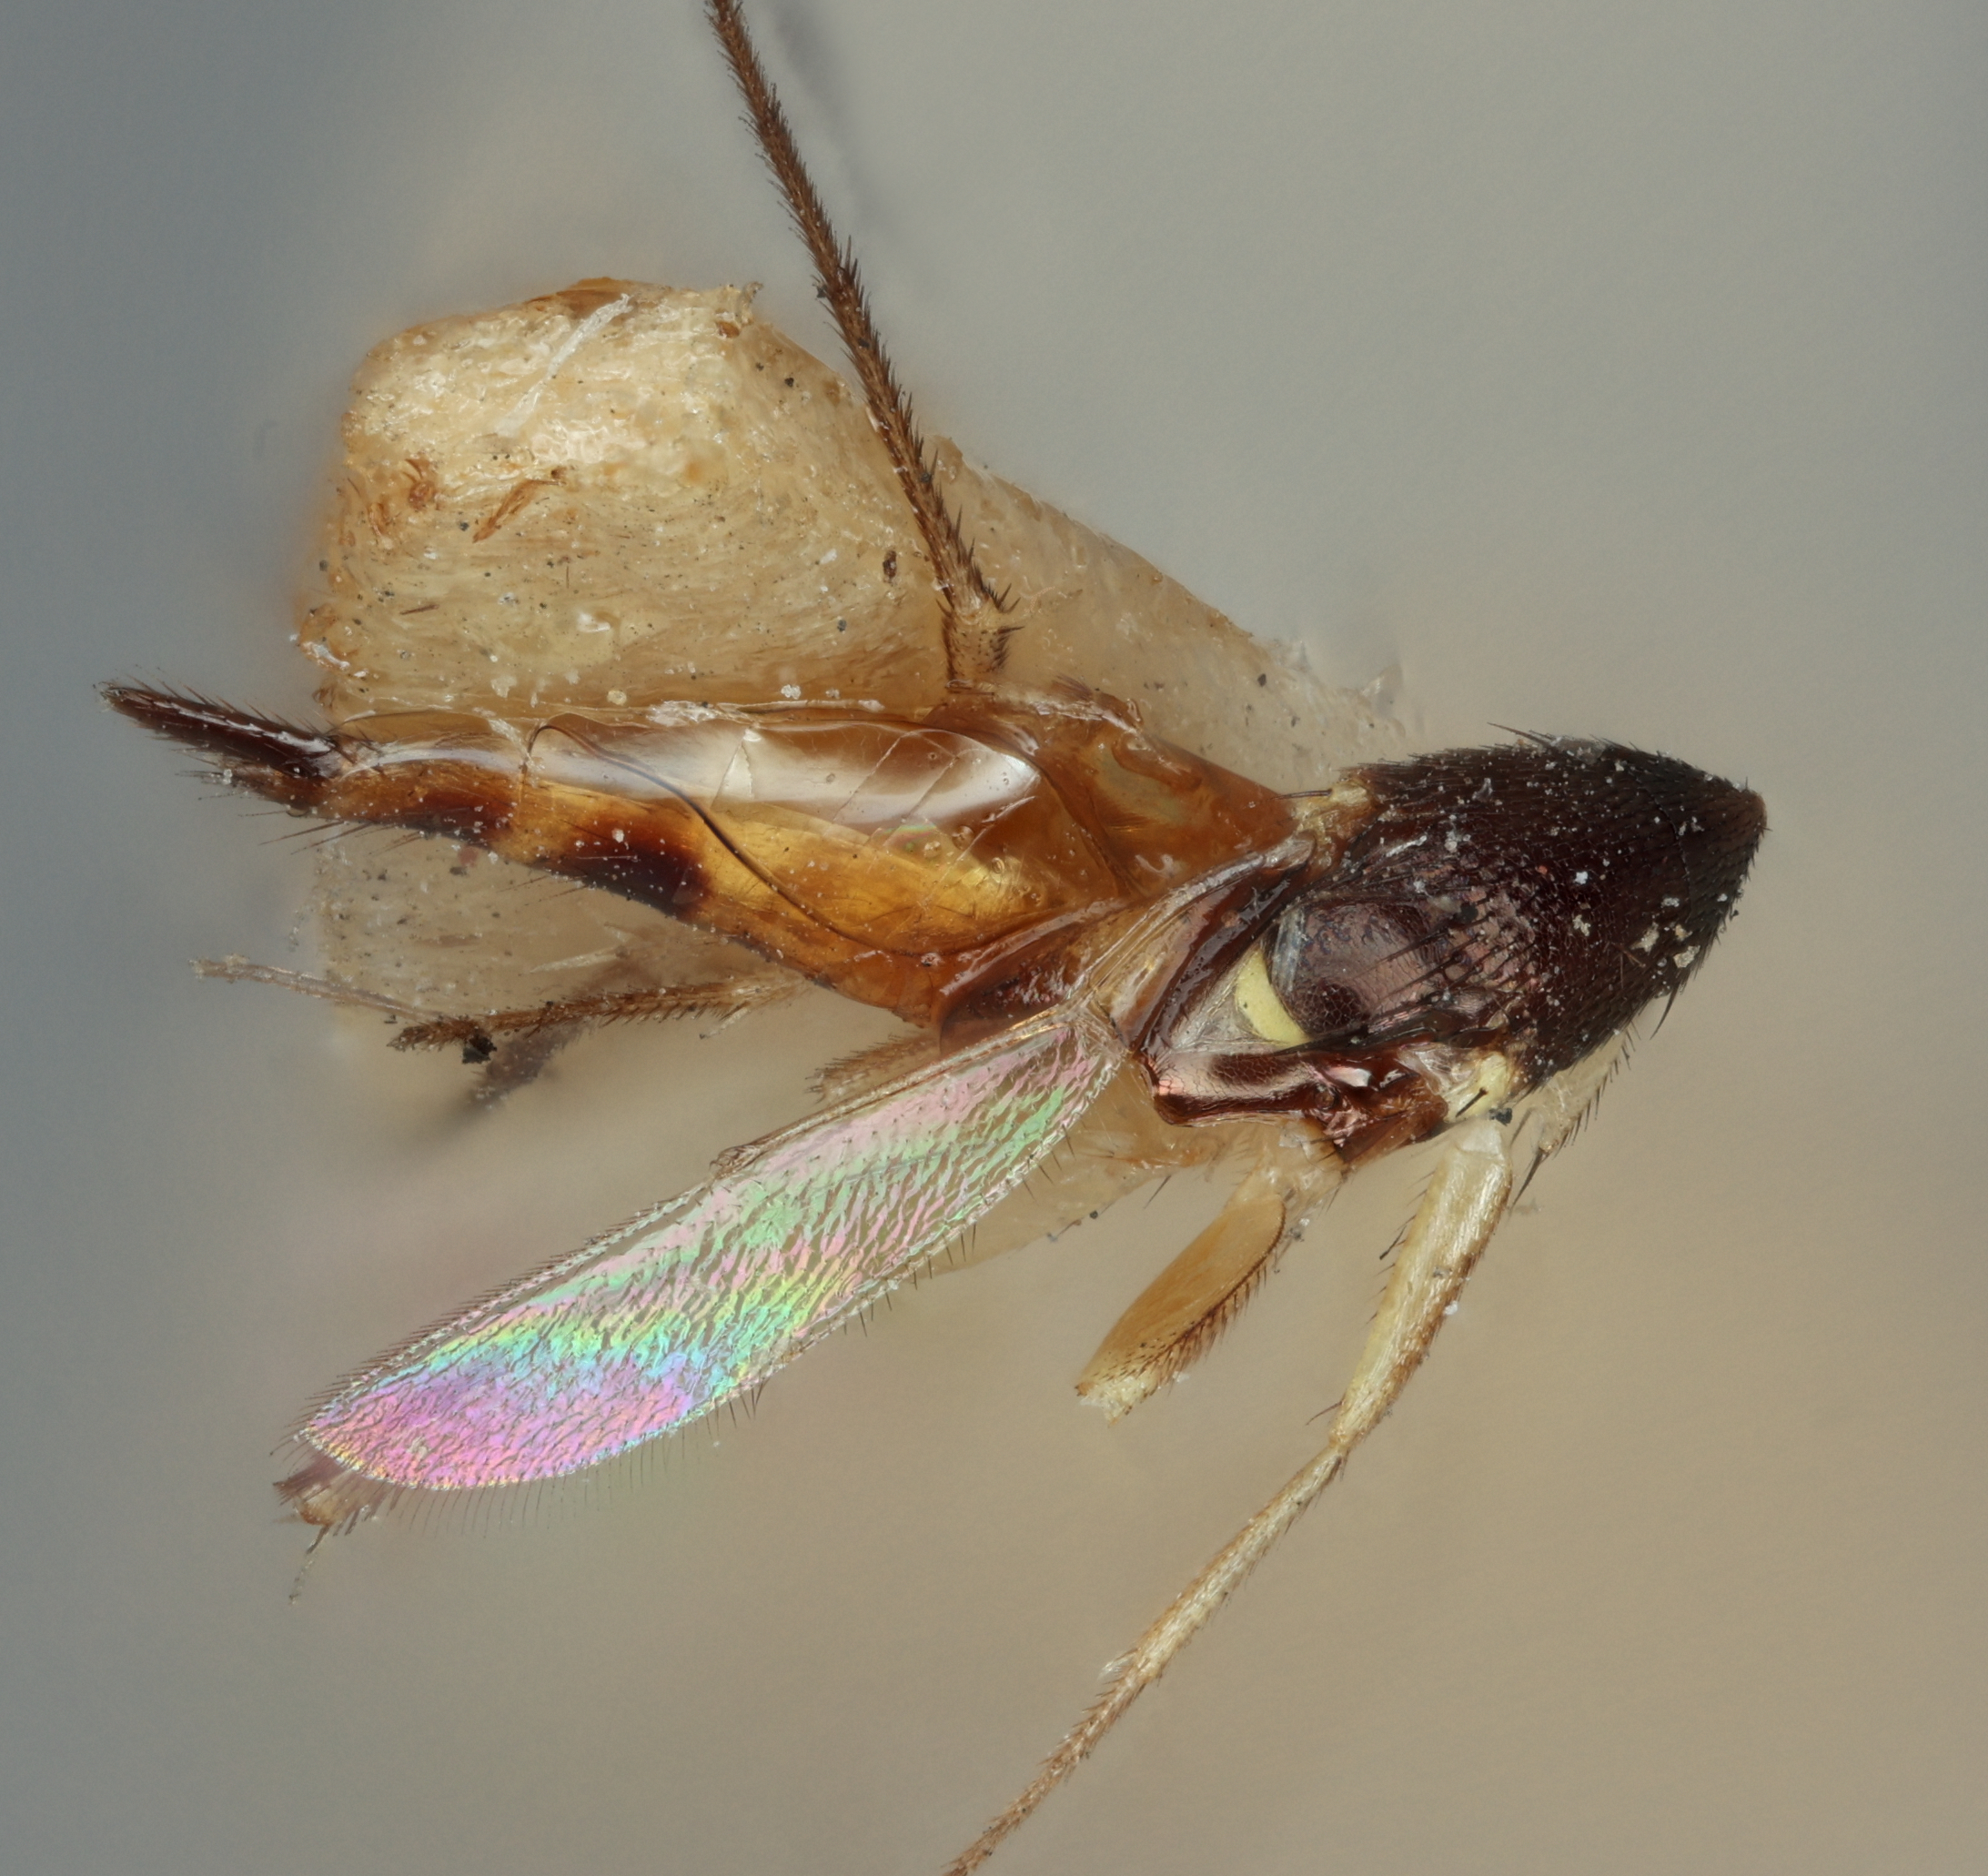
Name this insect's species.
Elasmus zigzag
